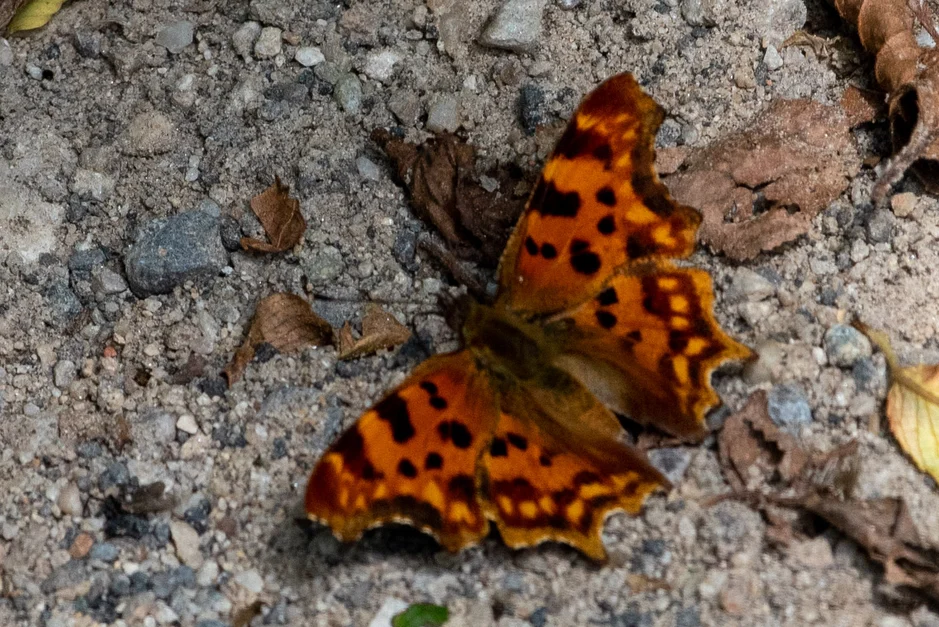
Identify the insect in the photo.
Polygonia c-album
